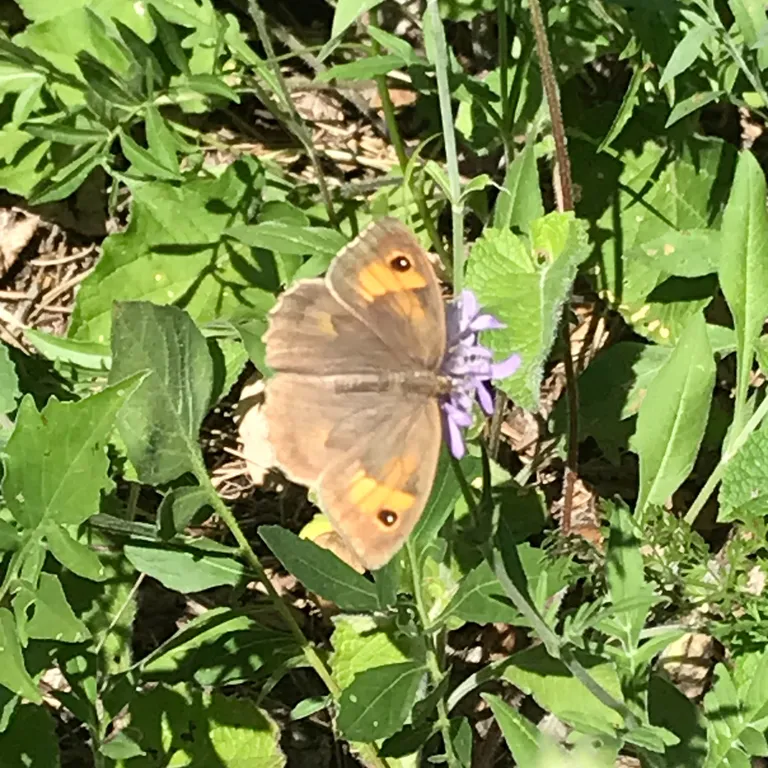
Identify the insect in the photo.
Maniola jurtina
